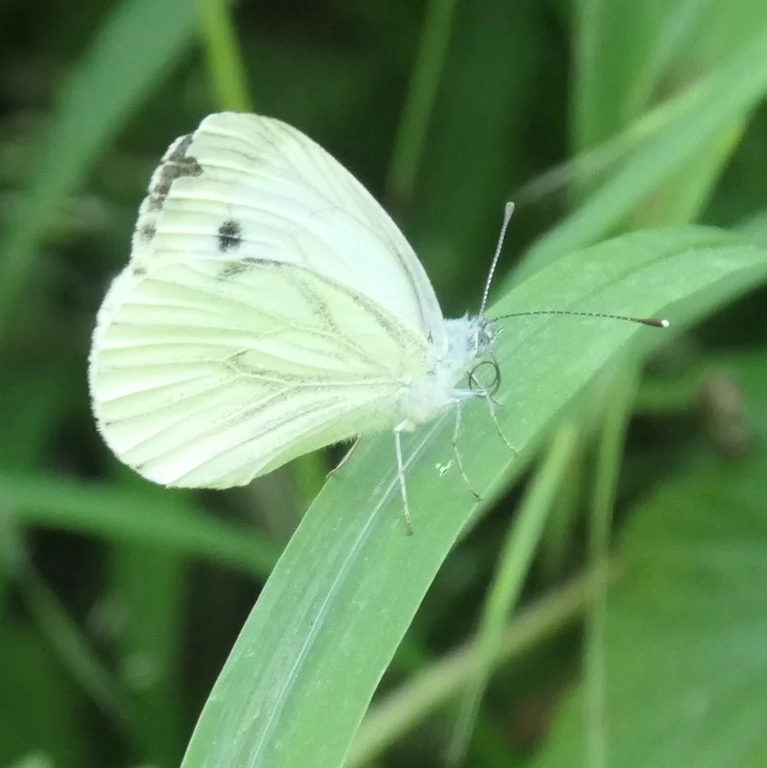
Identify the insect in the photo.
Pieris napi
